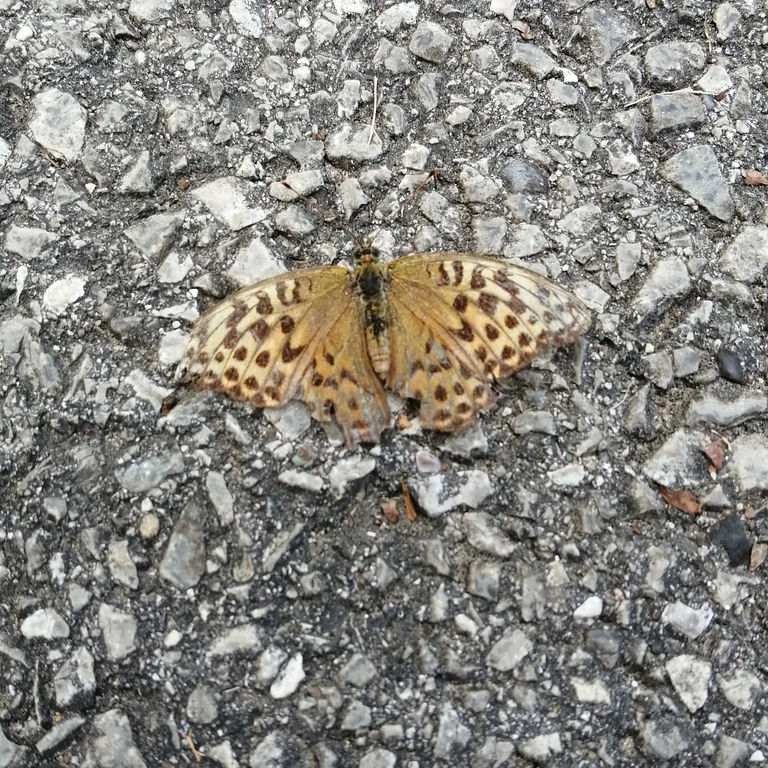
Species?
Argynnis paphia
